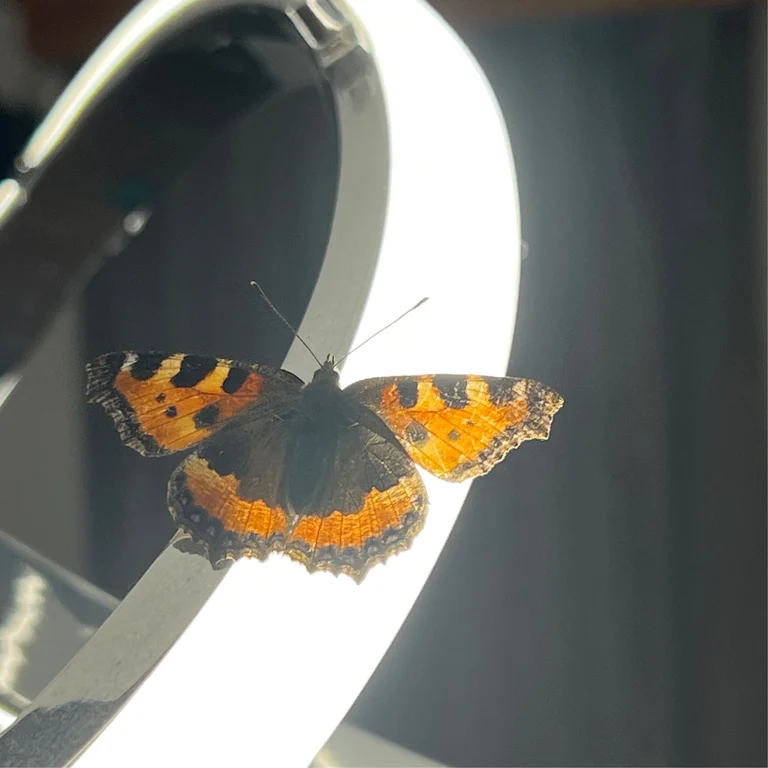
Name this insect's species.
Aglais urticae
